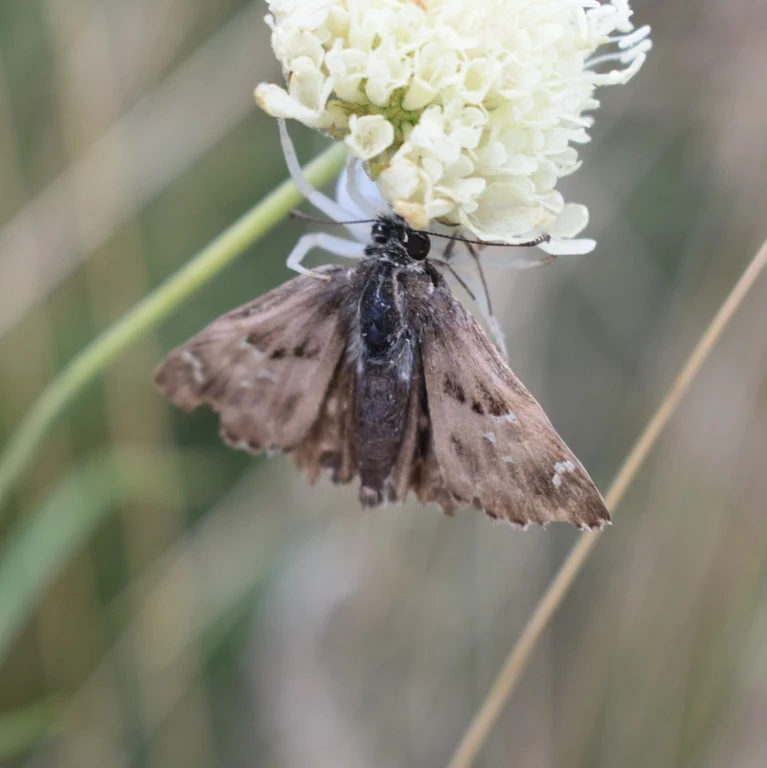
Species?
Carcharodus alceae
